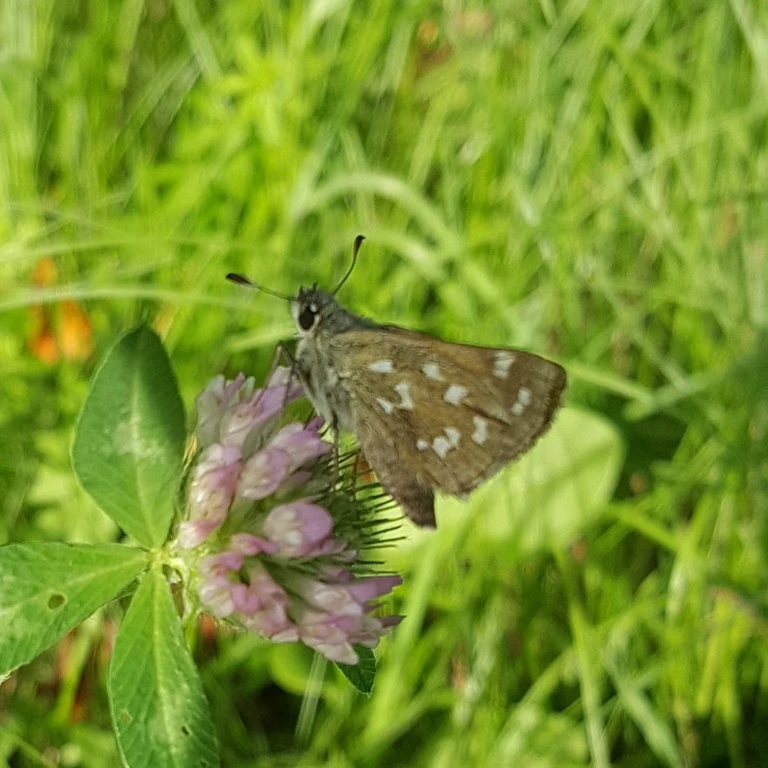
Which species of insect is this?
Hesperia comma
